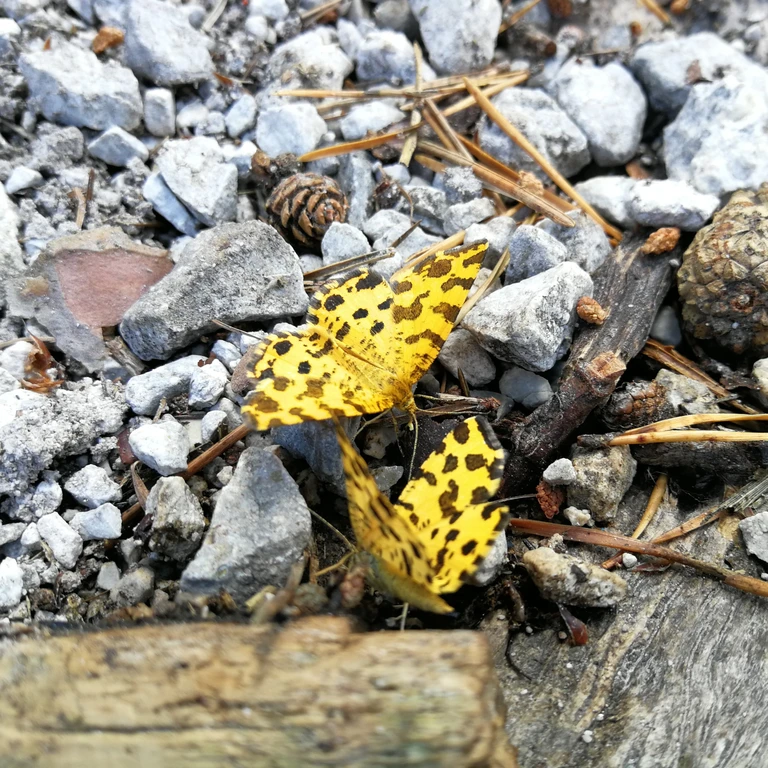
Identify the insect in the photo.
Pseudopanthera macularia
